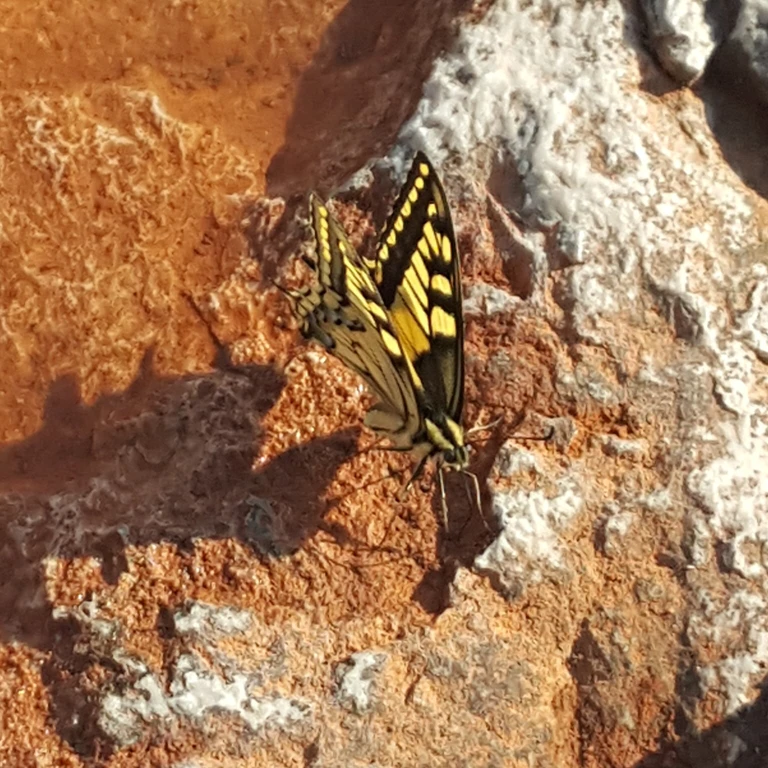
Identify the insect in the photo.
Papilio machaon
